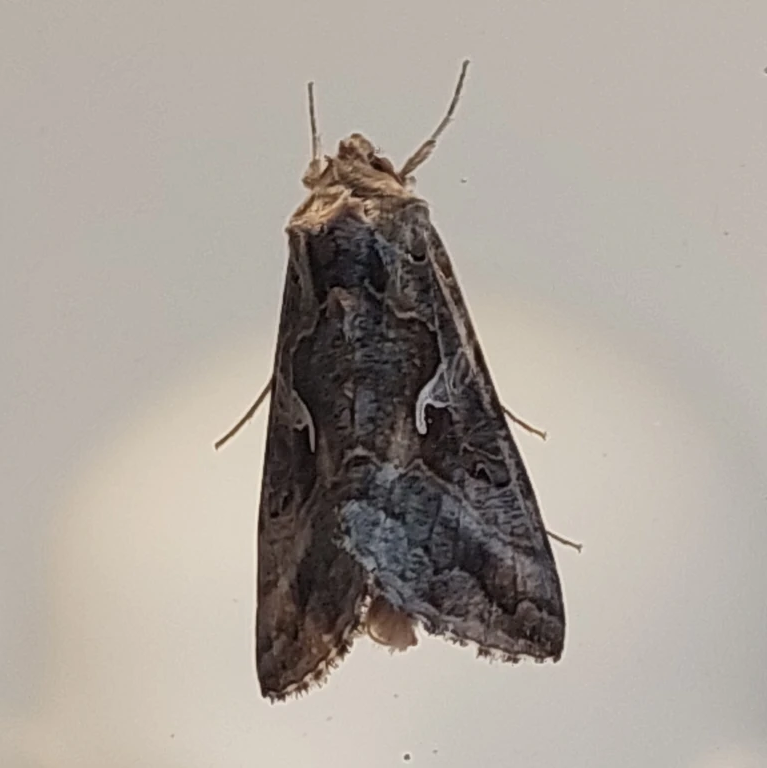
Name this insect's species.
Autographa gamma
